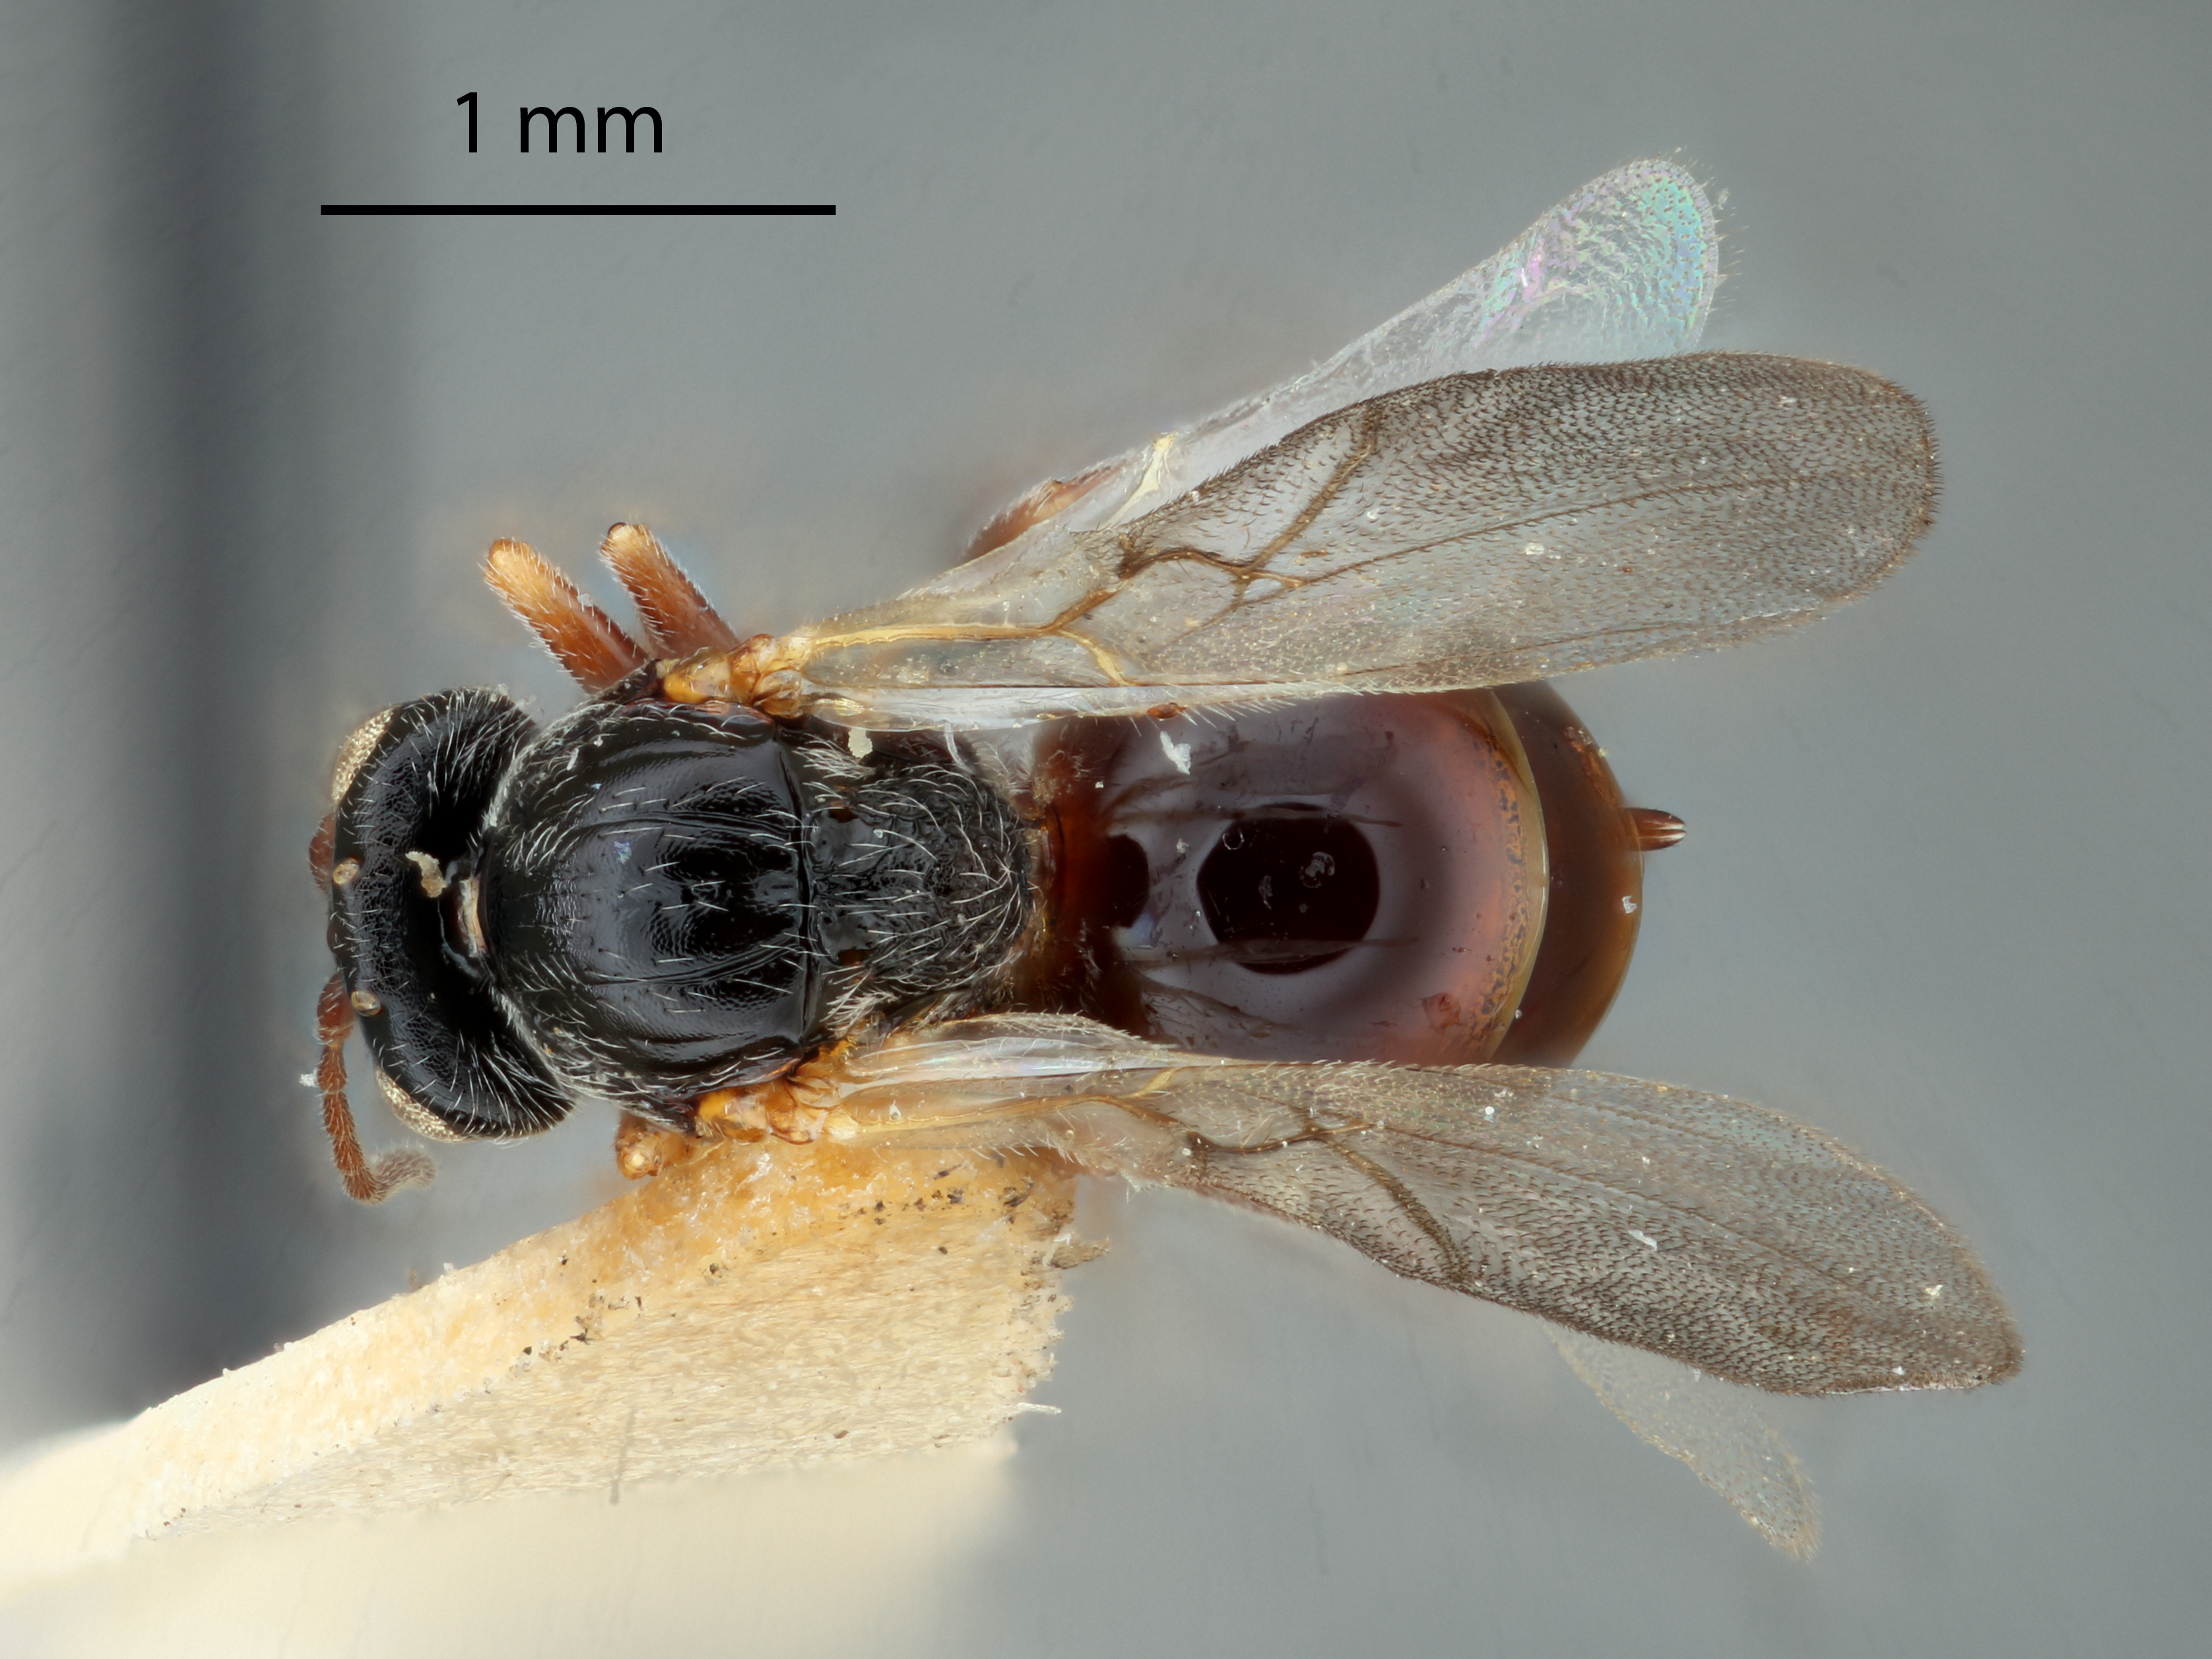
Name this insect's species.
Andricus prescotti
